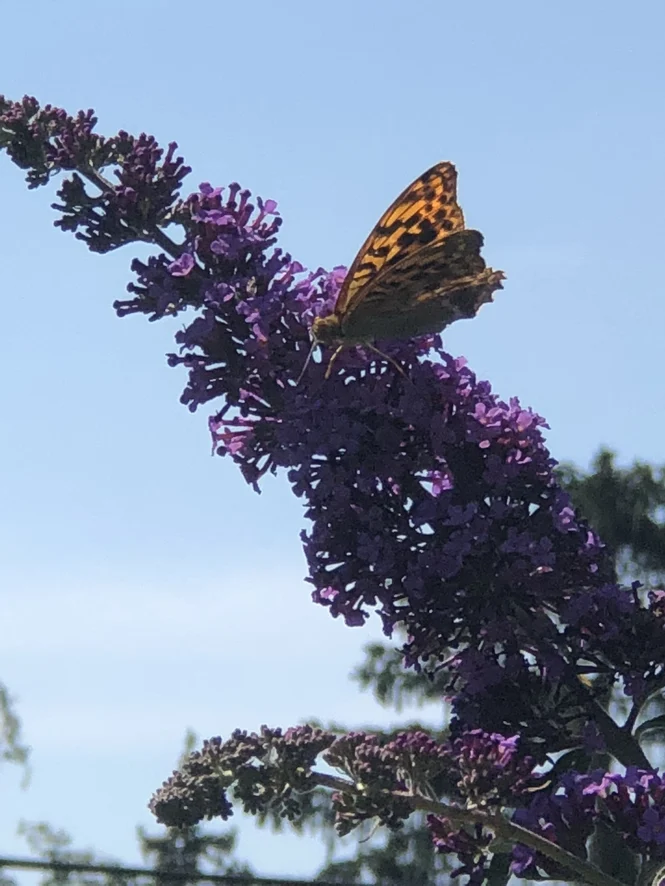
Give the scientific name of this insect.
Argynnis paphia
